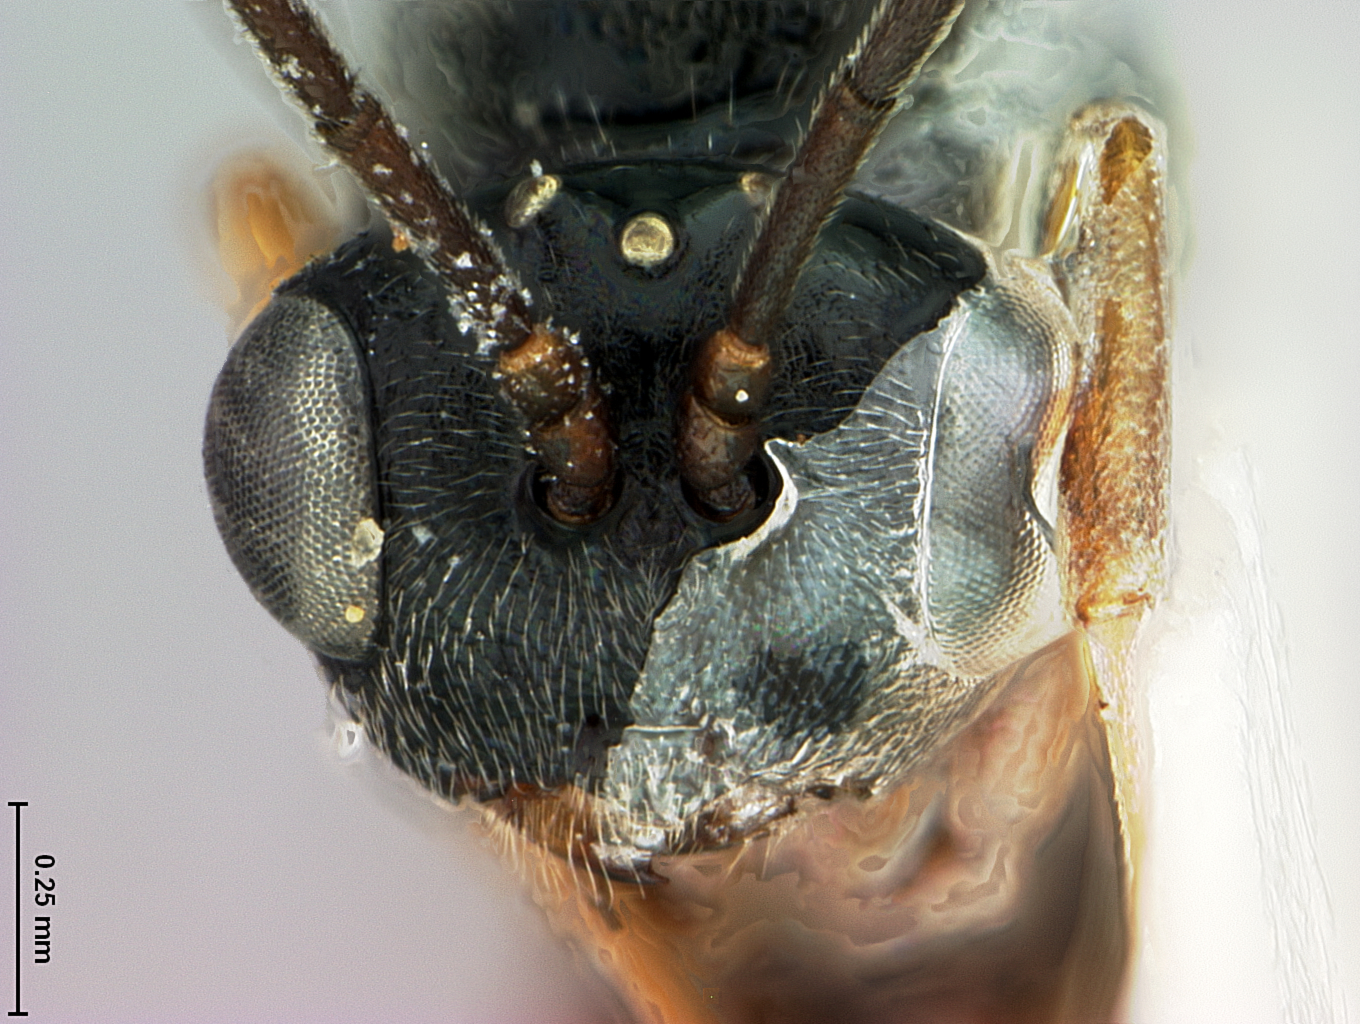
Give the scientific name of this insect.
Diplolepis inconspicuis
